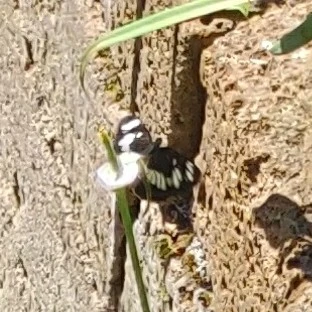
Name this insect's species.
Neptis rivularis
